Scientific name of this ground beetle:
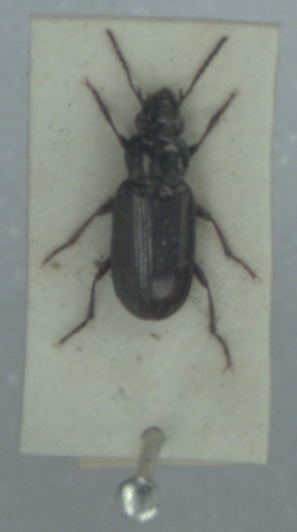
Pogonus littoralis
